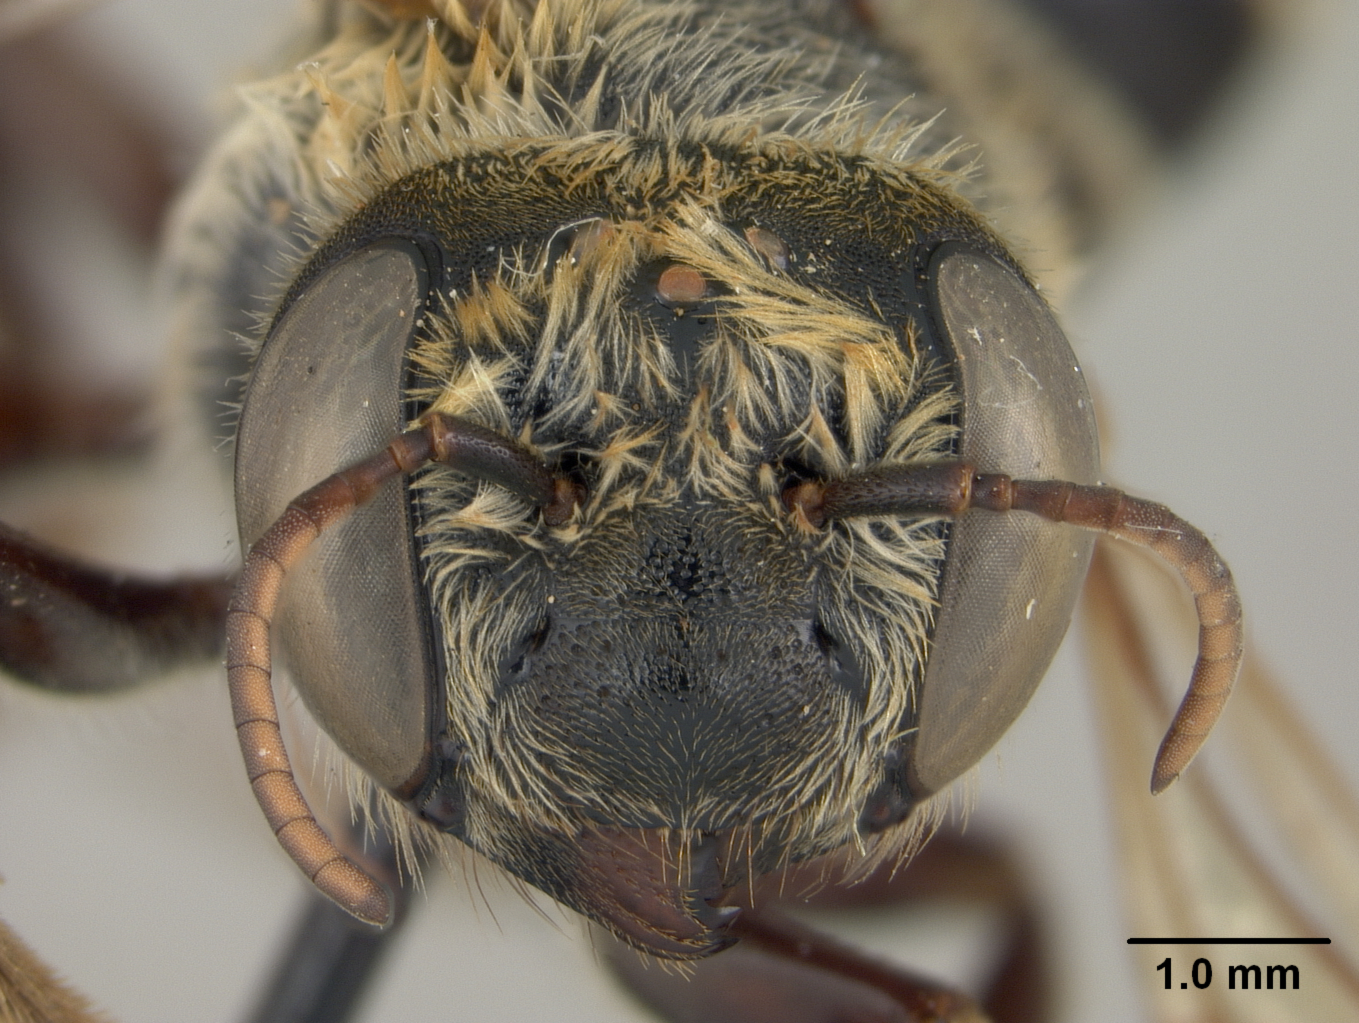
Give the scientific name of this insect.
Megachile ivonensis
